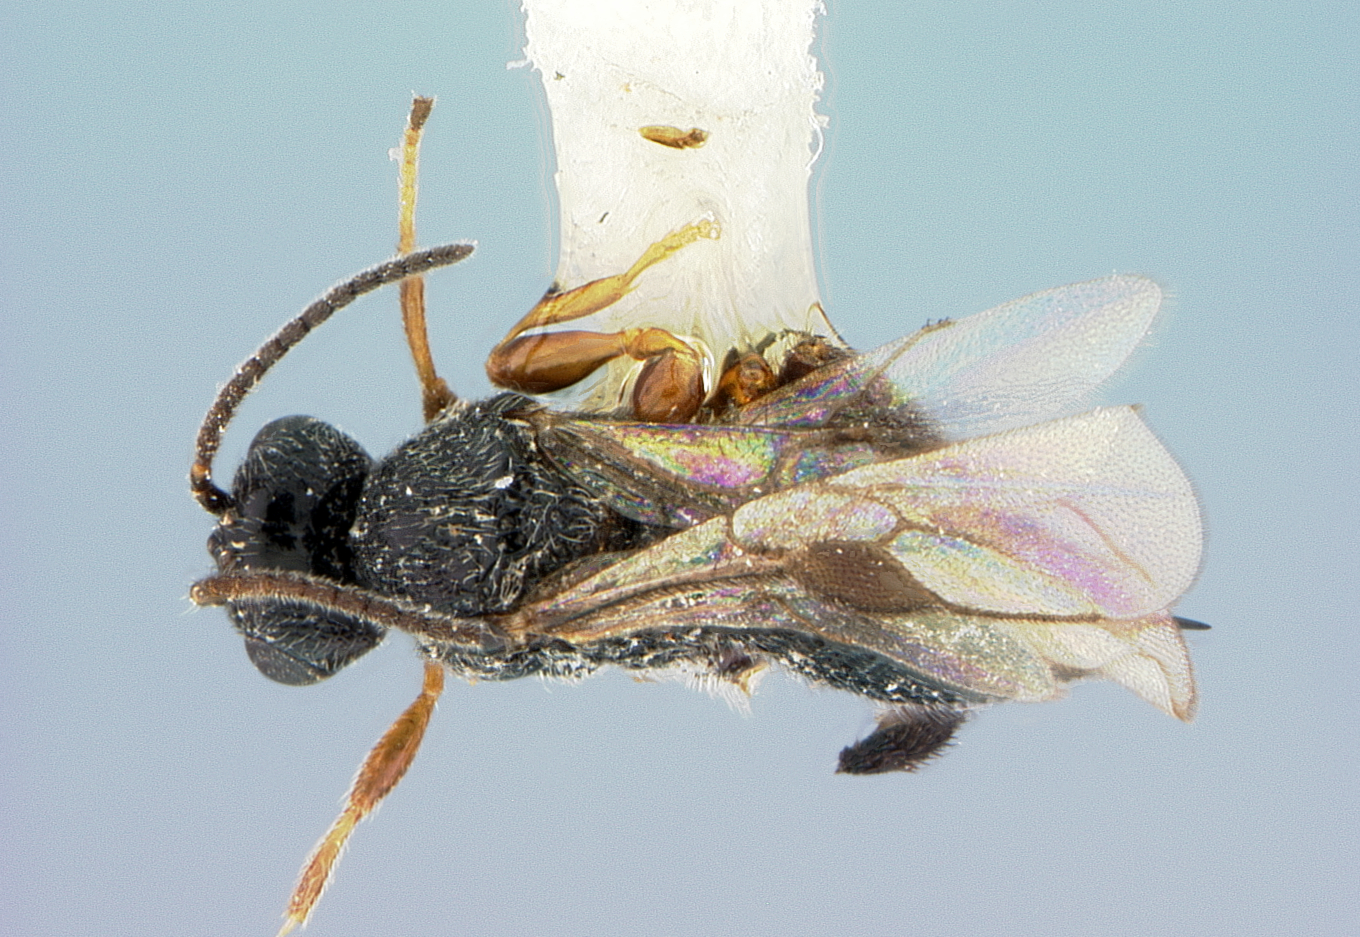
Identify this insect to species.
Urosigalphus trituberculatus
